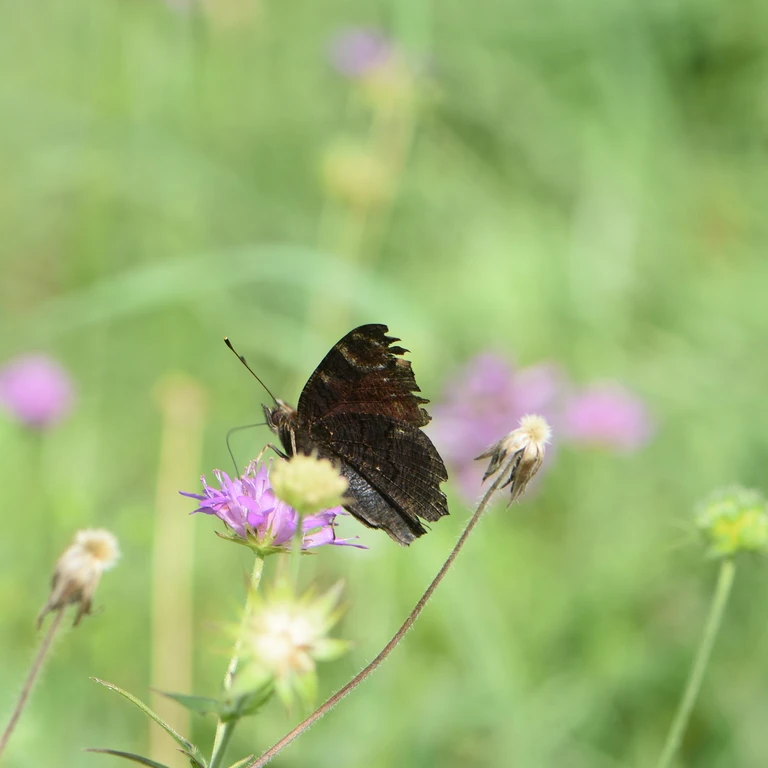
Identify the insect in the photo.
Aglais io
